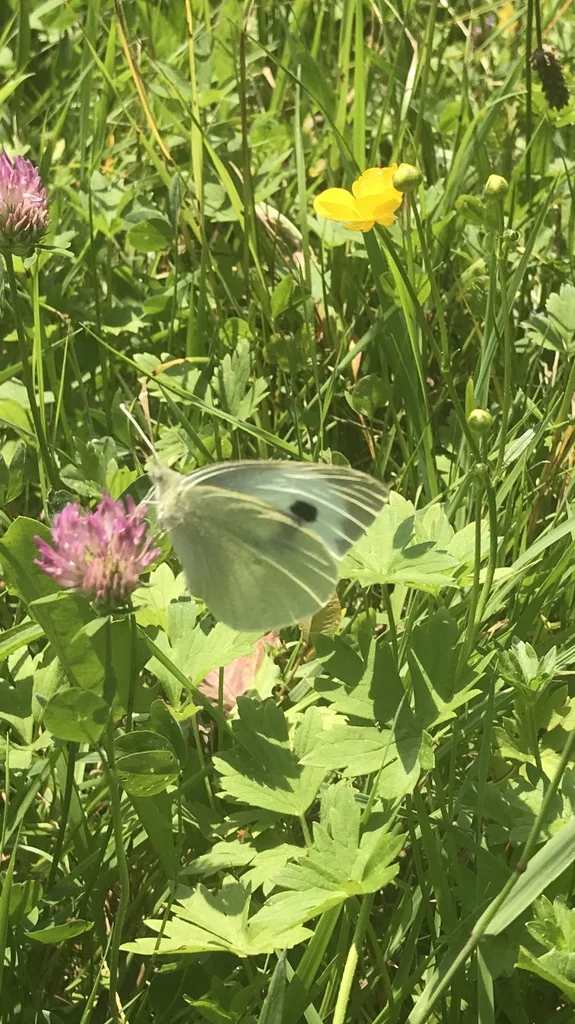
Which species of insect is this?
Pieris brassicae
